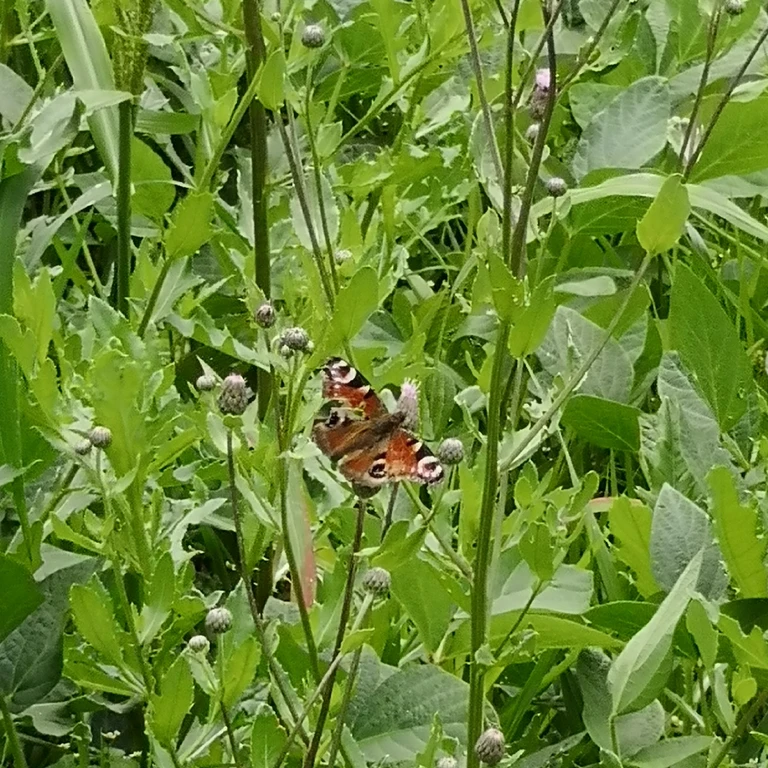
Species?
Aglais io
